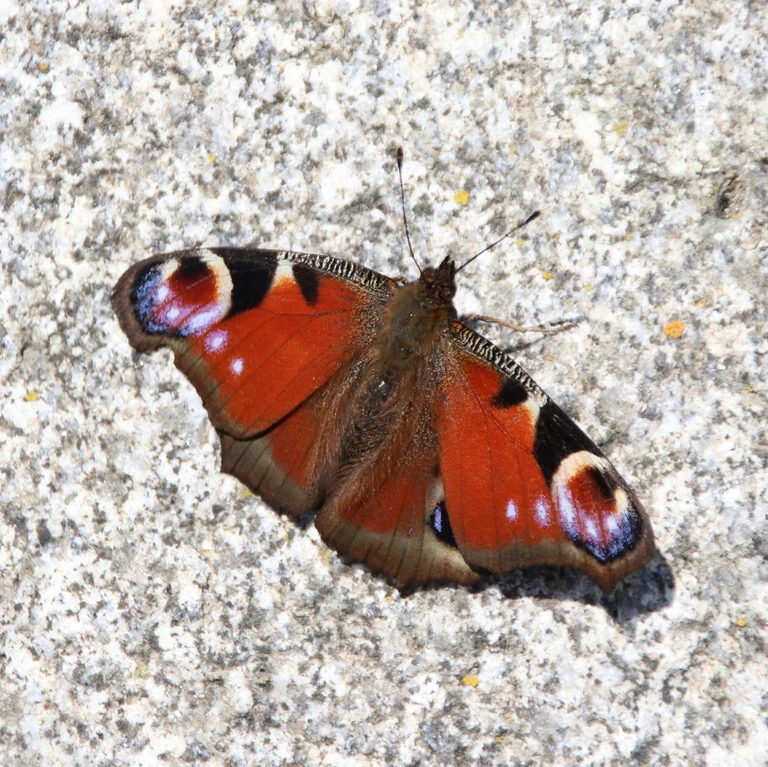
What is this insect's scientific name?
Aglais io
